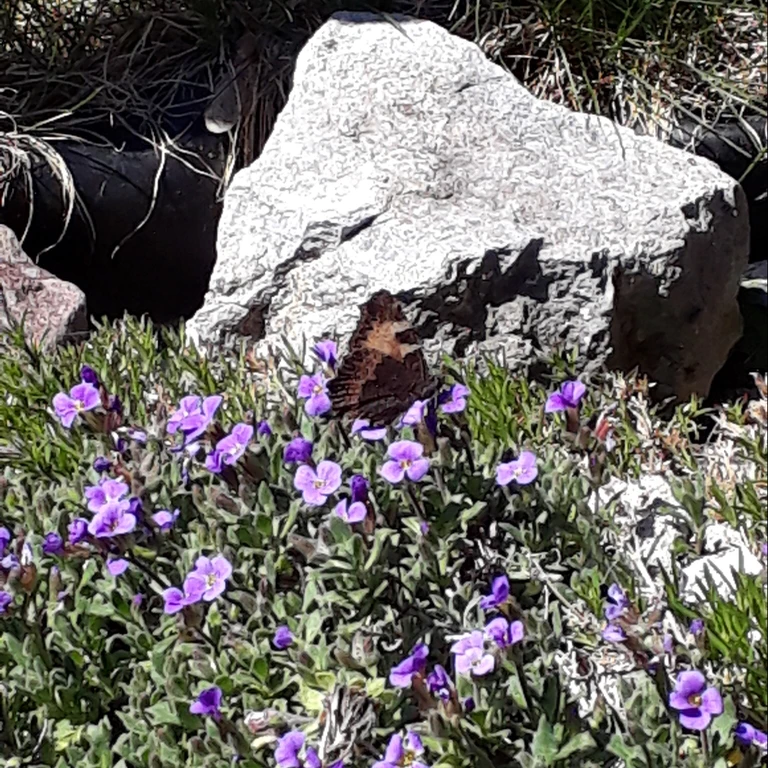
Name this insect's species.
Aglais urticae
